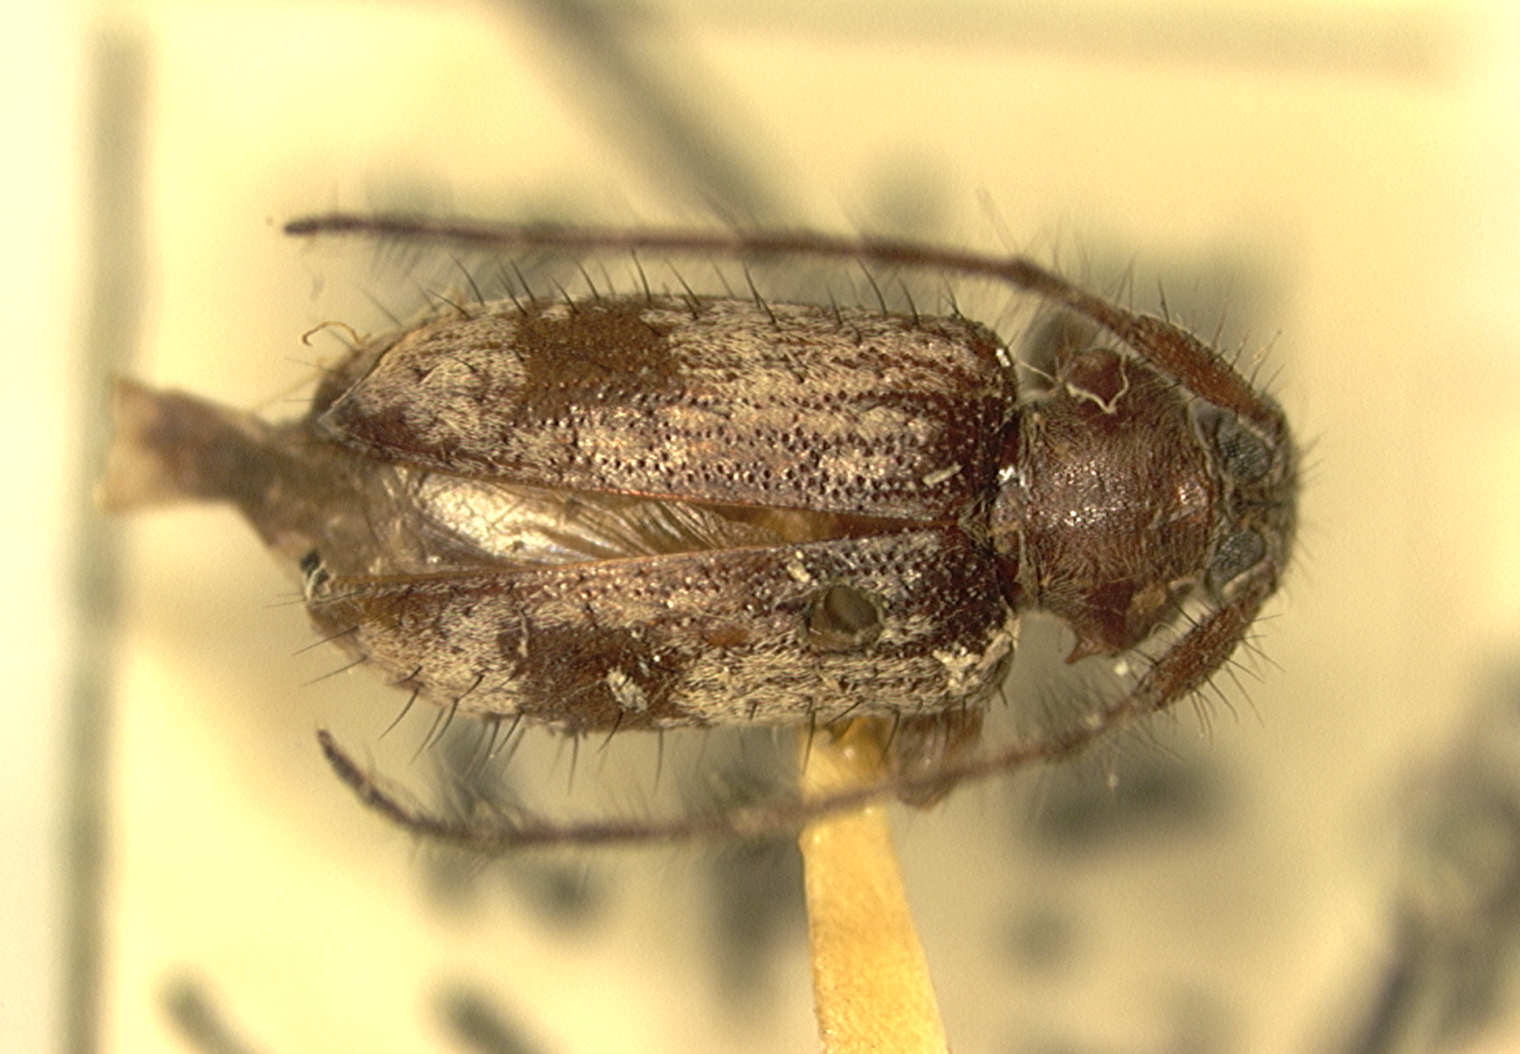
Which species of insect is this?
Exocentrus kalshoveni
